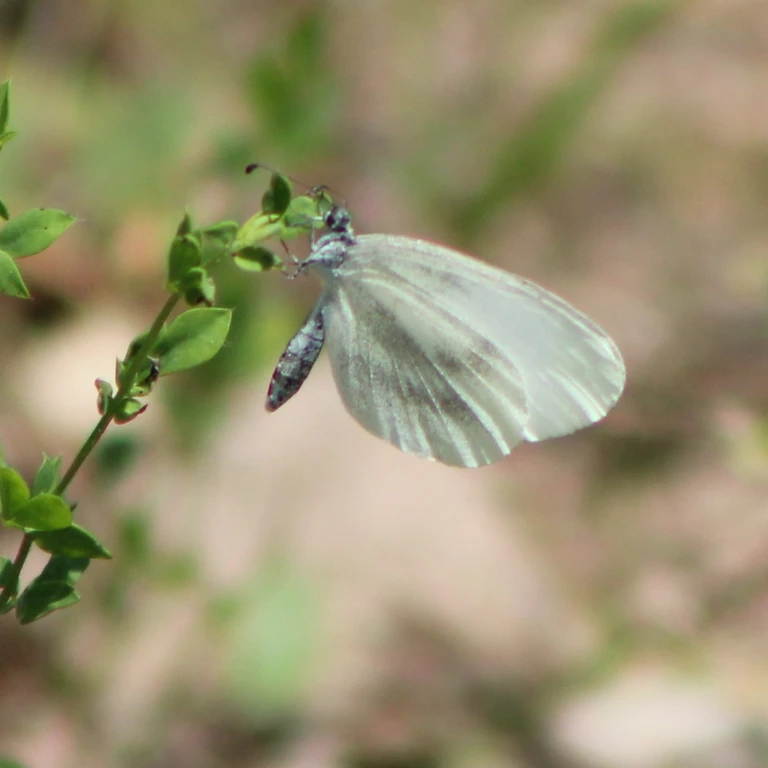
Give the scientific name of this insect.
Leptidea sinapis/juvernica
